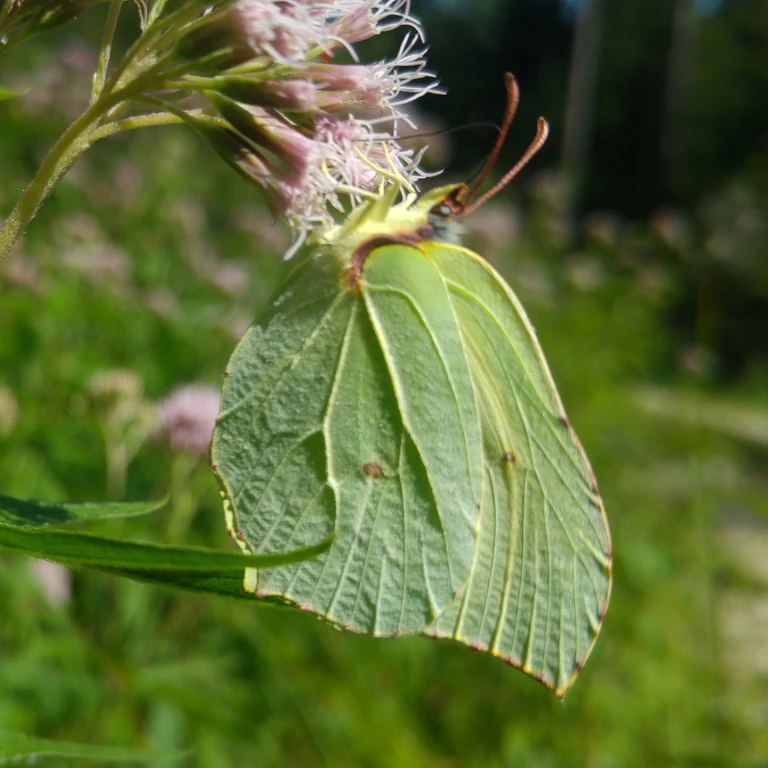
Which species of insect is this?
Gonepteryx rhamni
